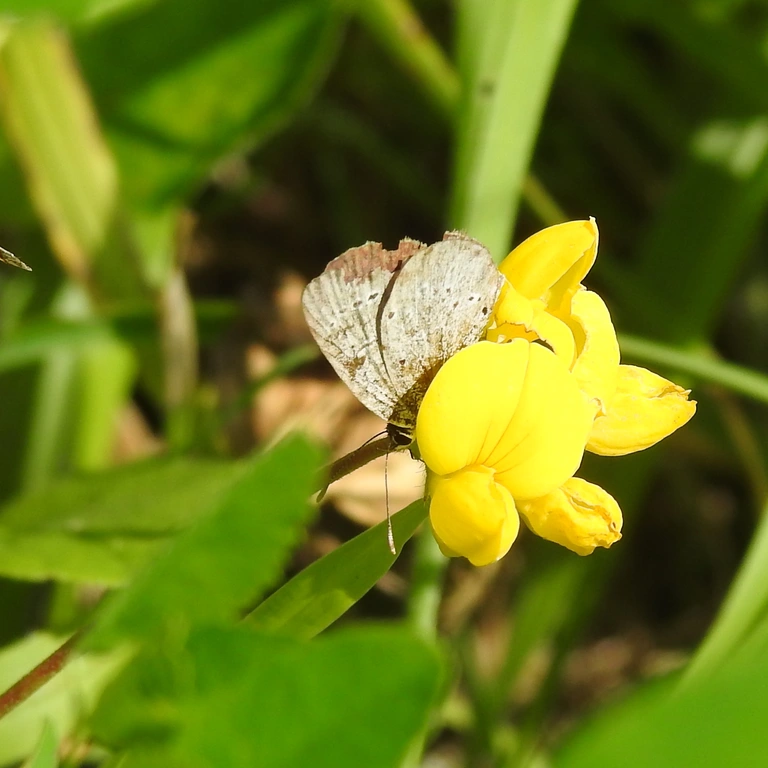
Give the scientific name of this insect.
Cupido minimus
